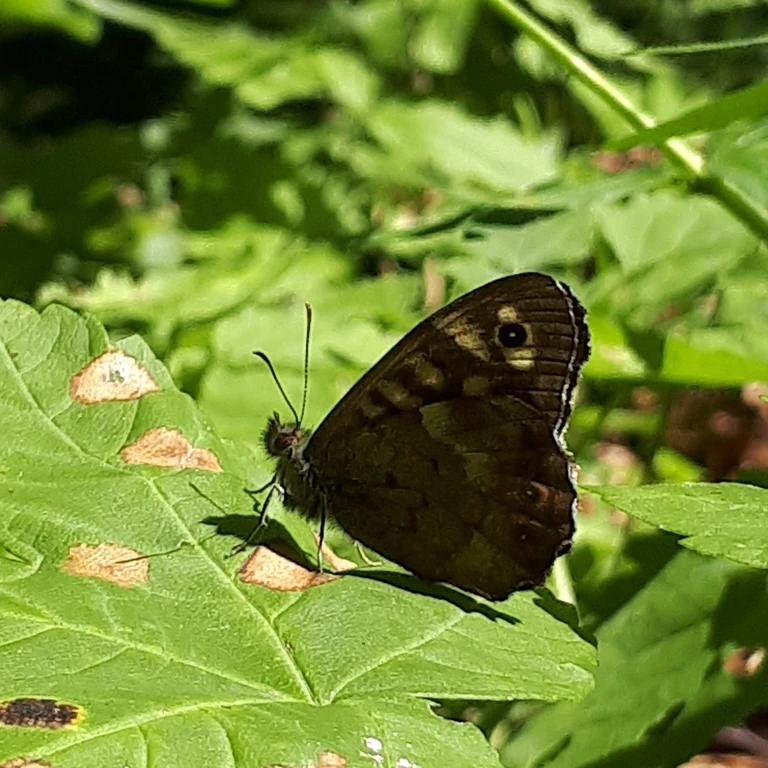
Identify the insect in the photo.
Pararge aegeria
